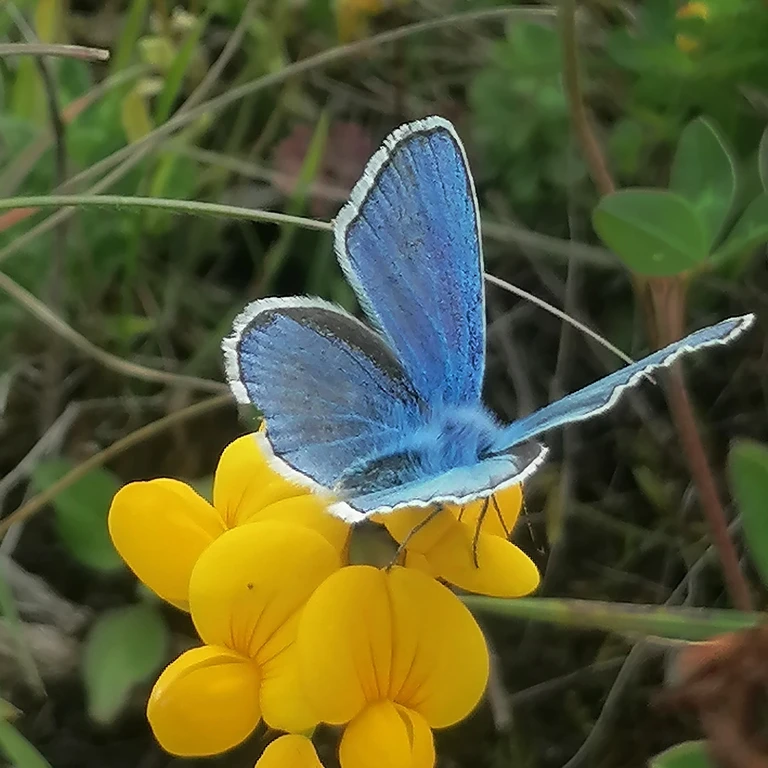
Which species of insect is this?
Polyommatus dorylas
